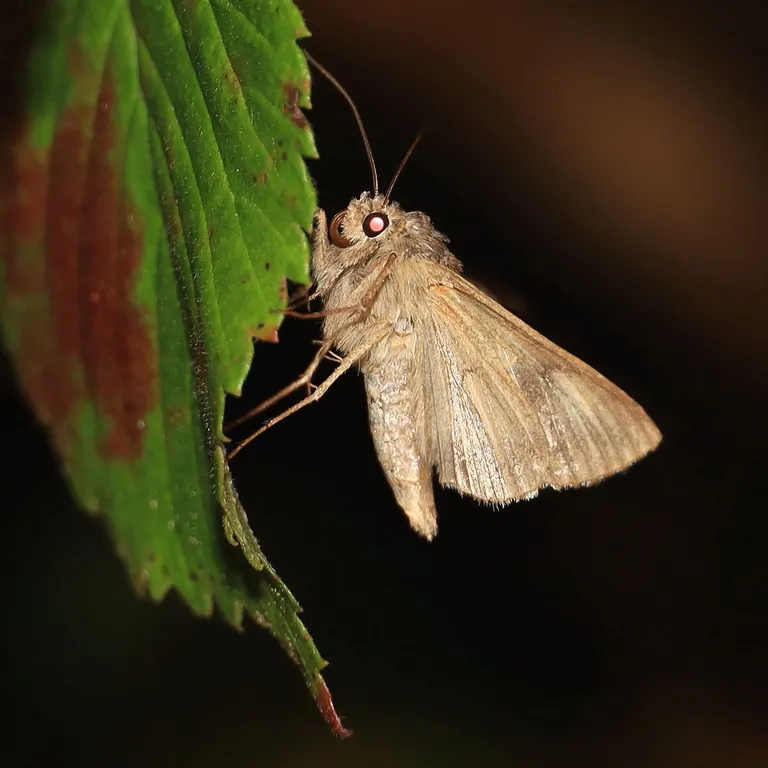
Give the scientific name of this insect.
Autographa gamma
